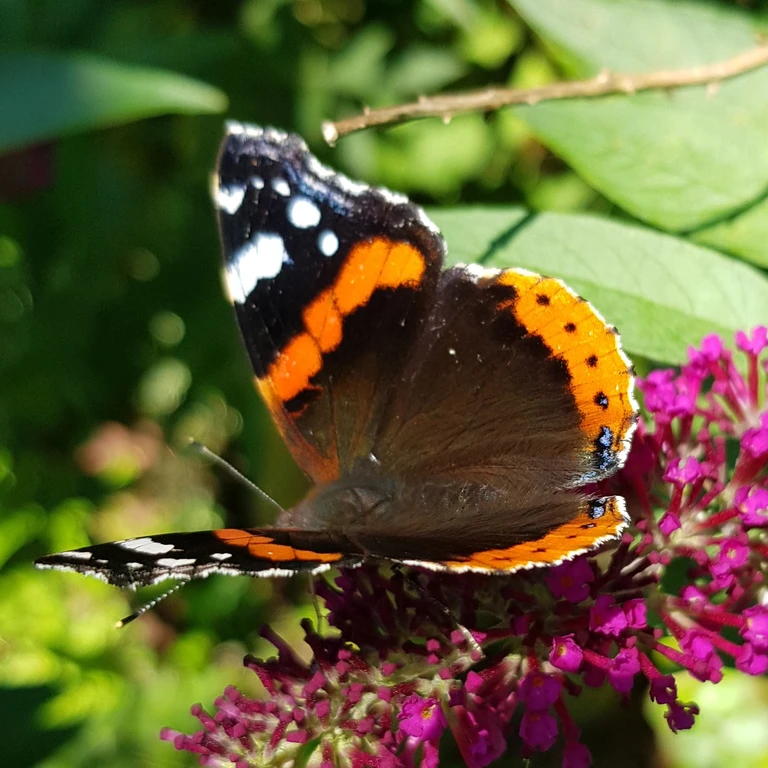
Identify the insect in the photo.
Vanessa atalanta
